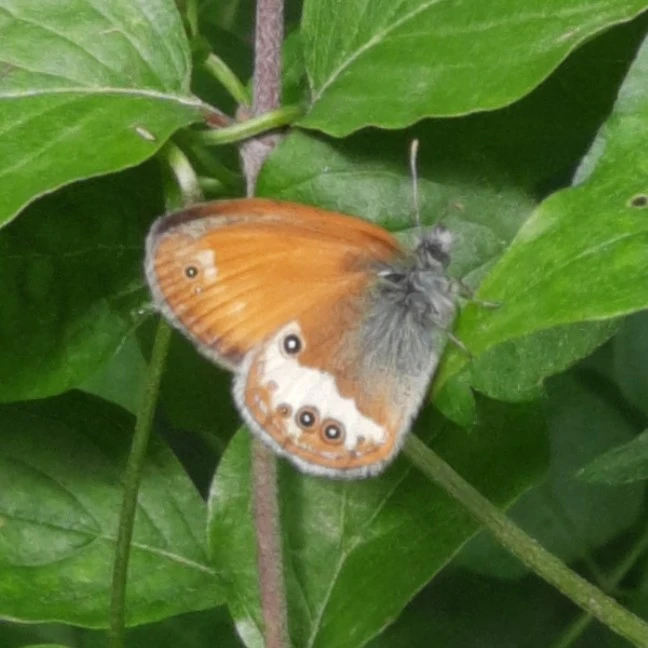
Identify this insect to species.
Coenonympha arcania
